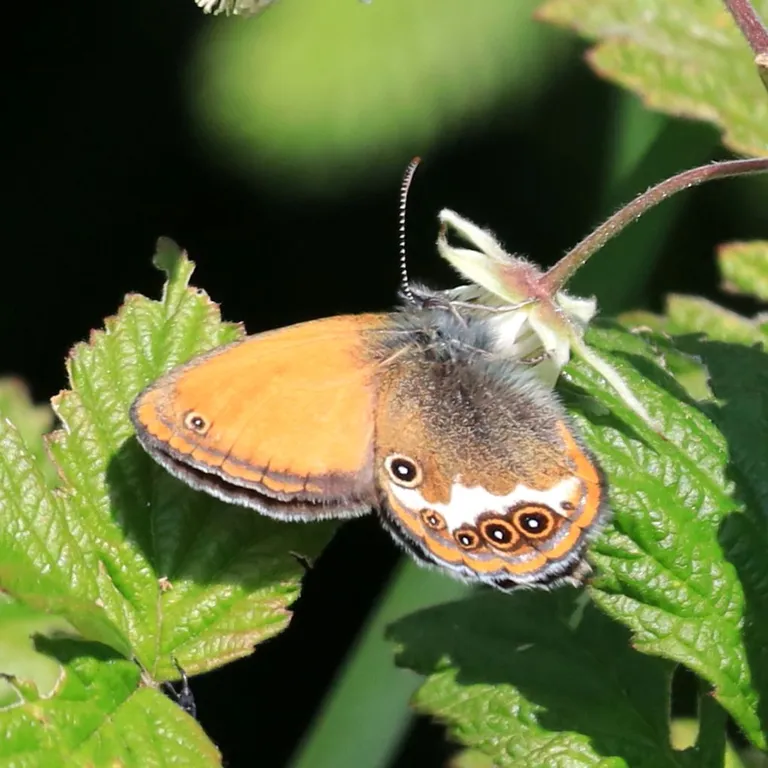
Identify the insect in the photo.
Coenonympha arcania
